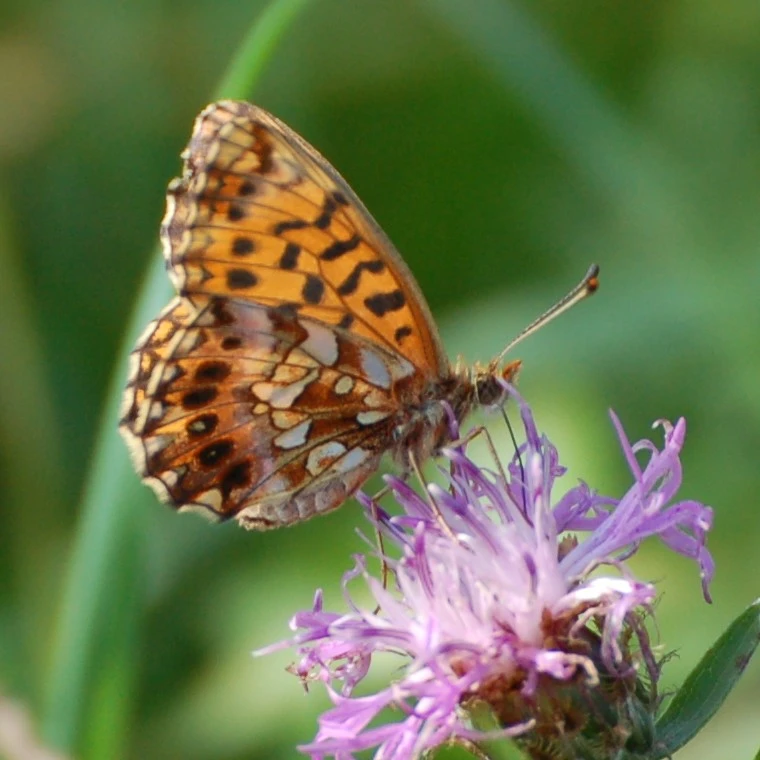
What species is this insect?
Boloria dia
